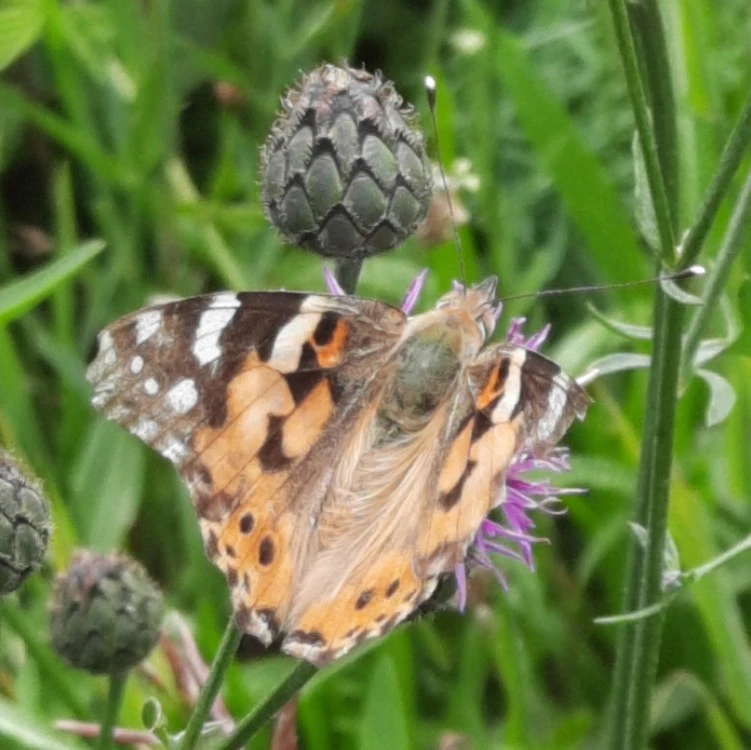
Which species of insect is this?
Vanessa cardui
